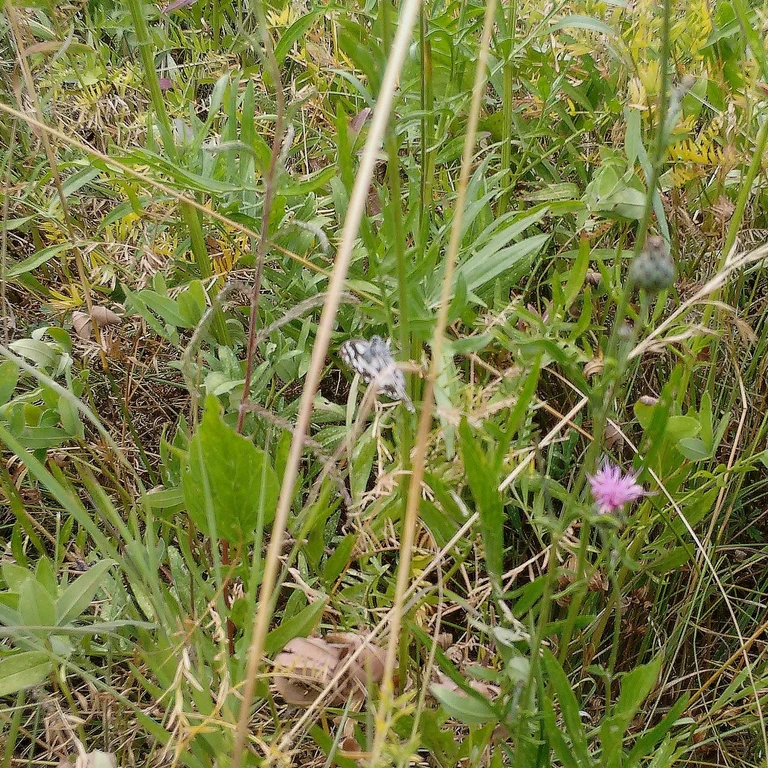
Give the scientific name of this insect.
Melanargia galathea
